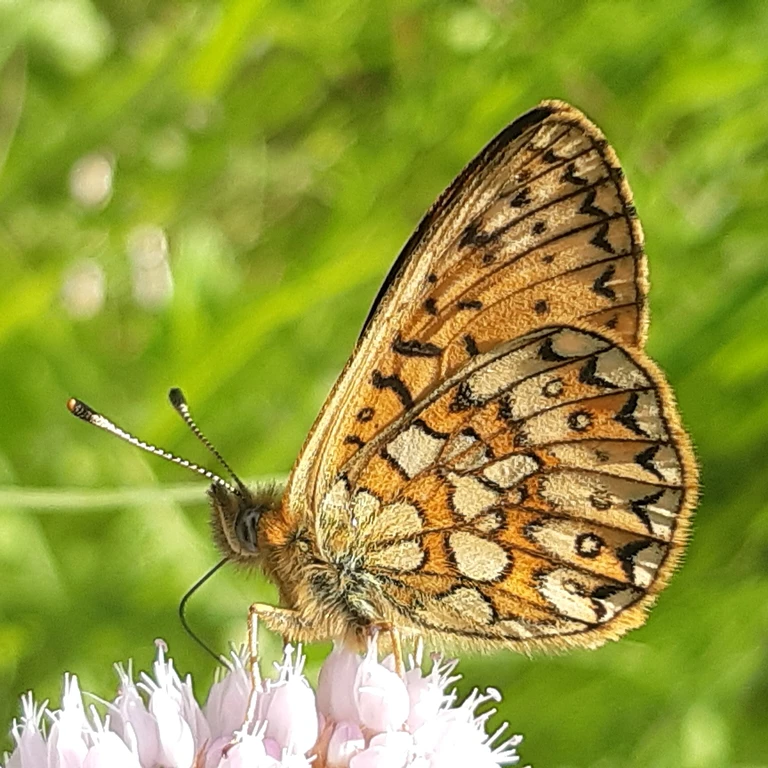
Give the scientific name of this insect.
Boloria eunomia
